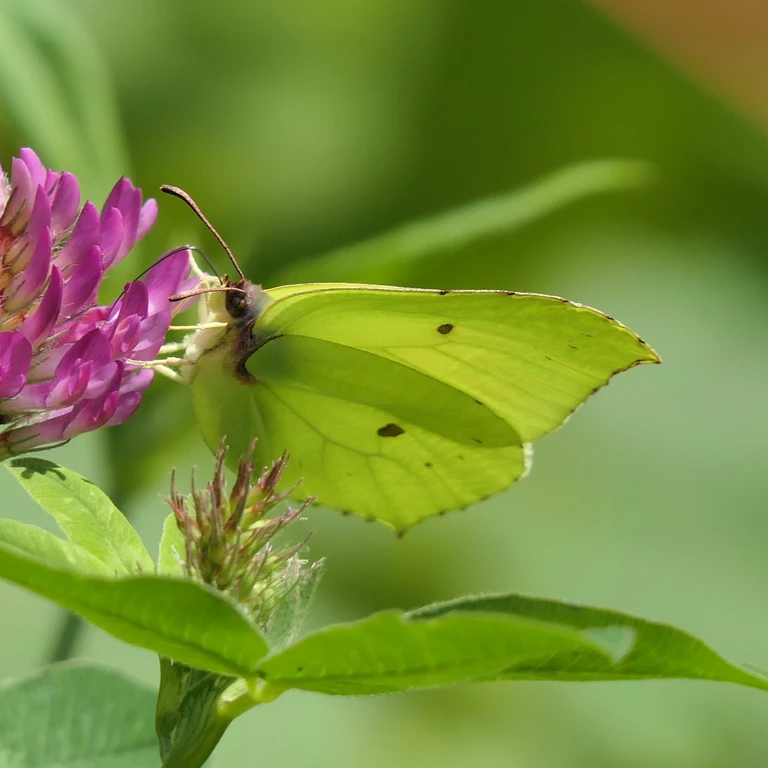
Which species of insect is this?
Gonepteryx rhamni
